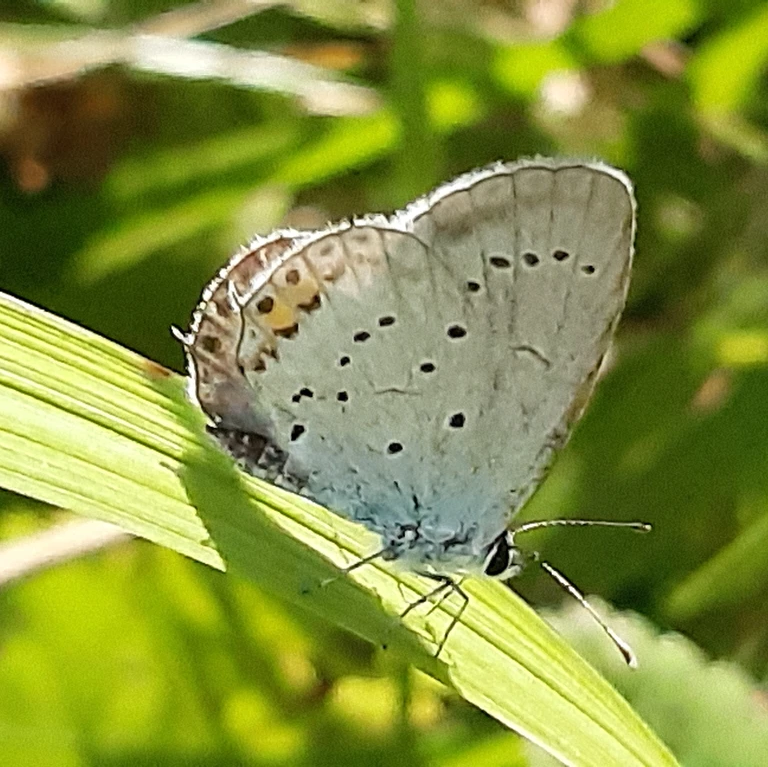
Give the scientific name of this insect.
Cupido argiades (also Elkalyce argiades)
